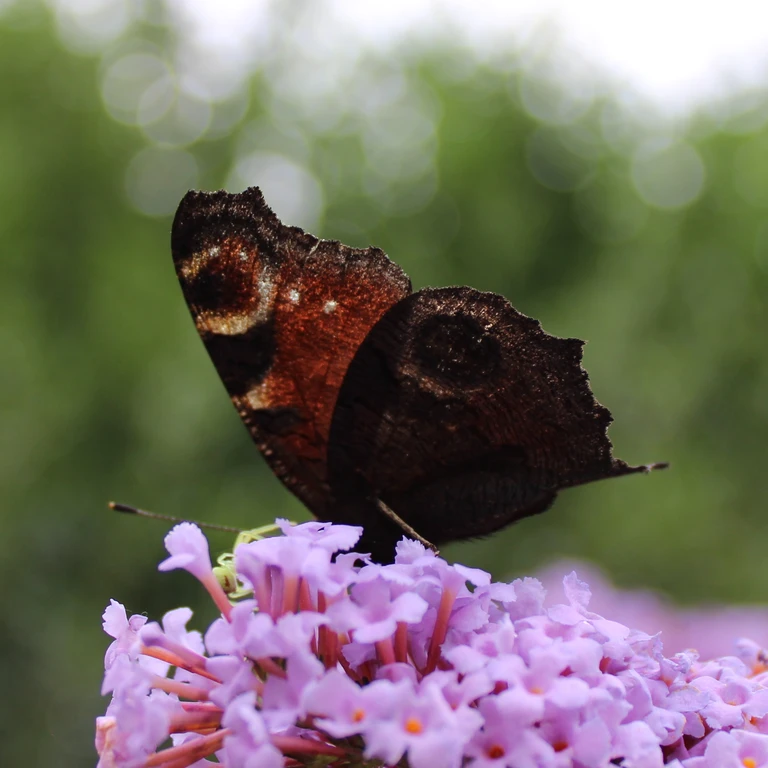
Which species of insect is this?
Aglais io
